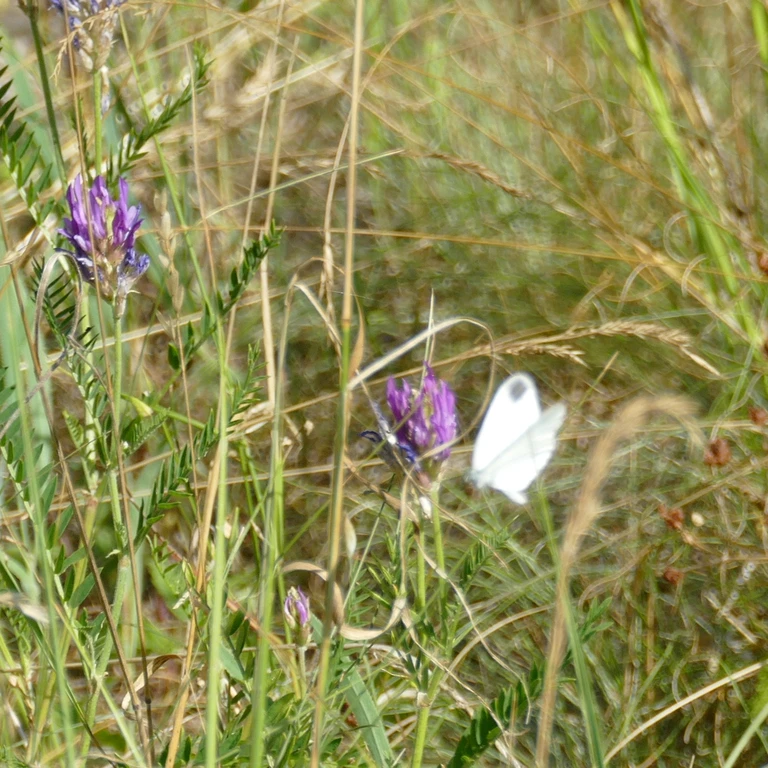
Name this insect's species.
Leptidea sinapis/juvernica
